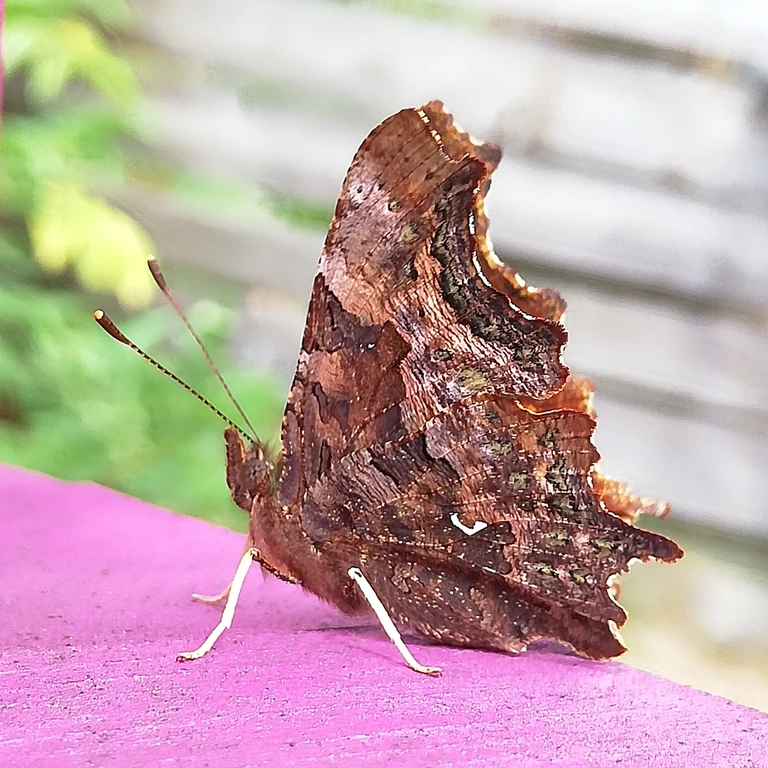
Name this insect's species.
Polygonia c-album
